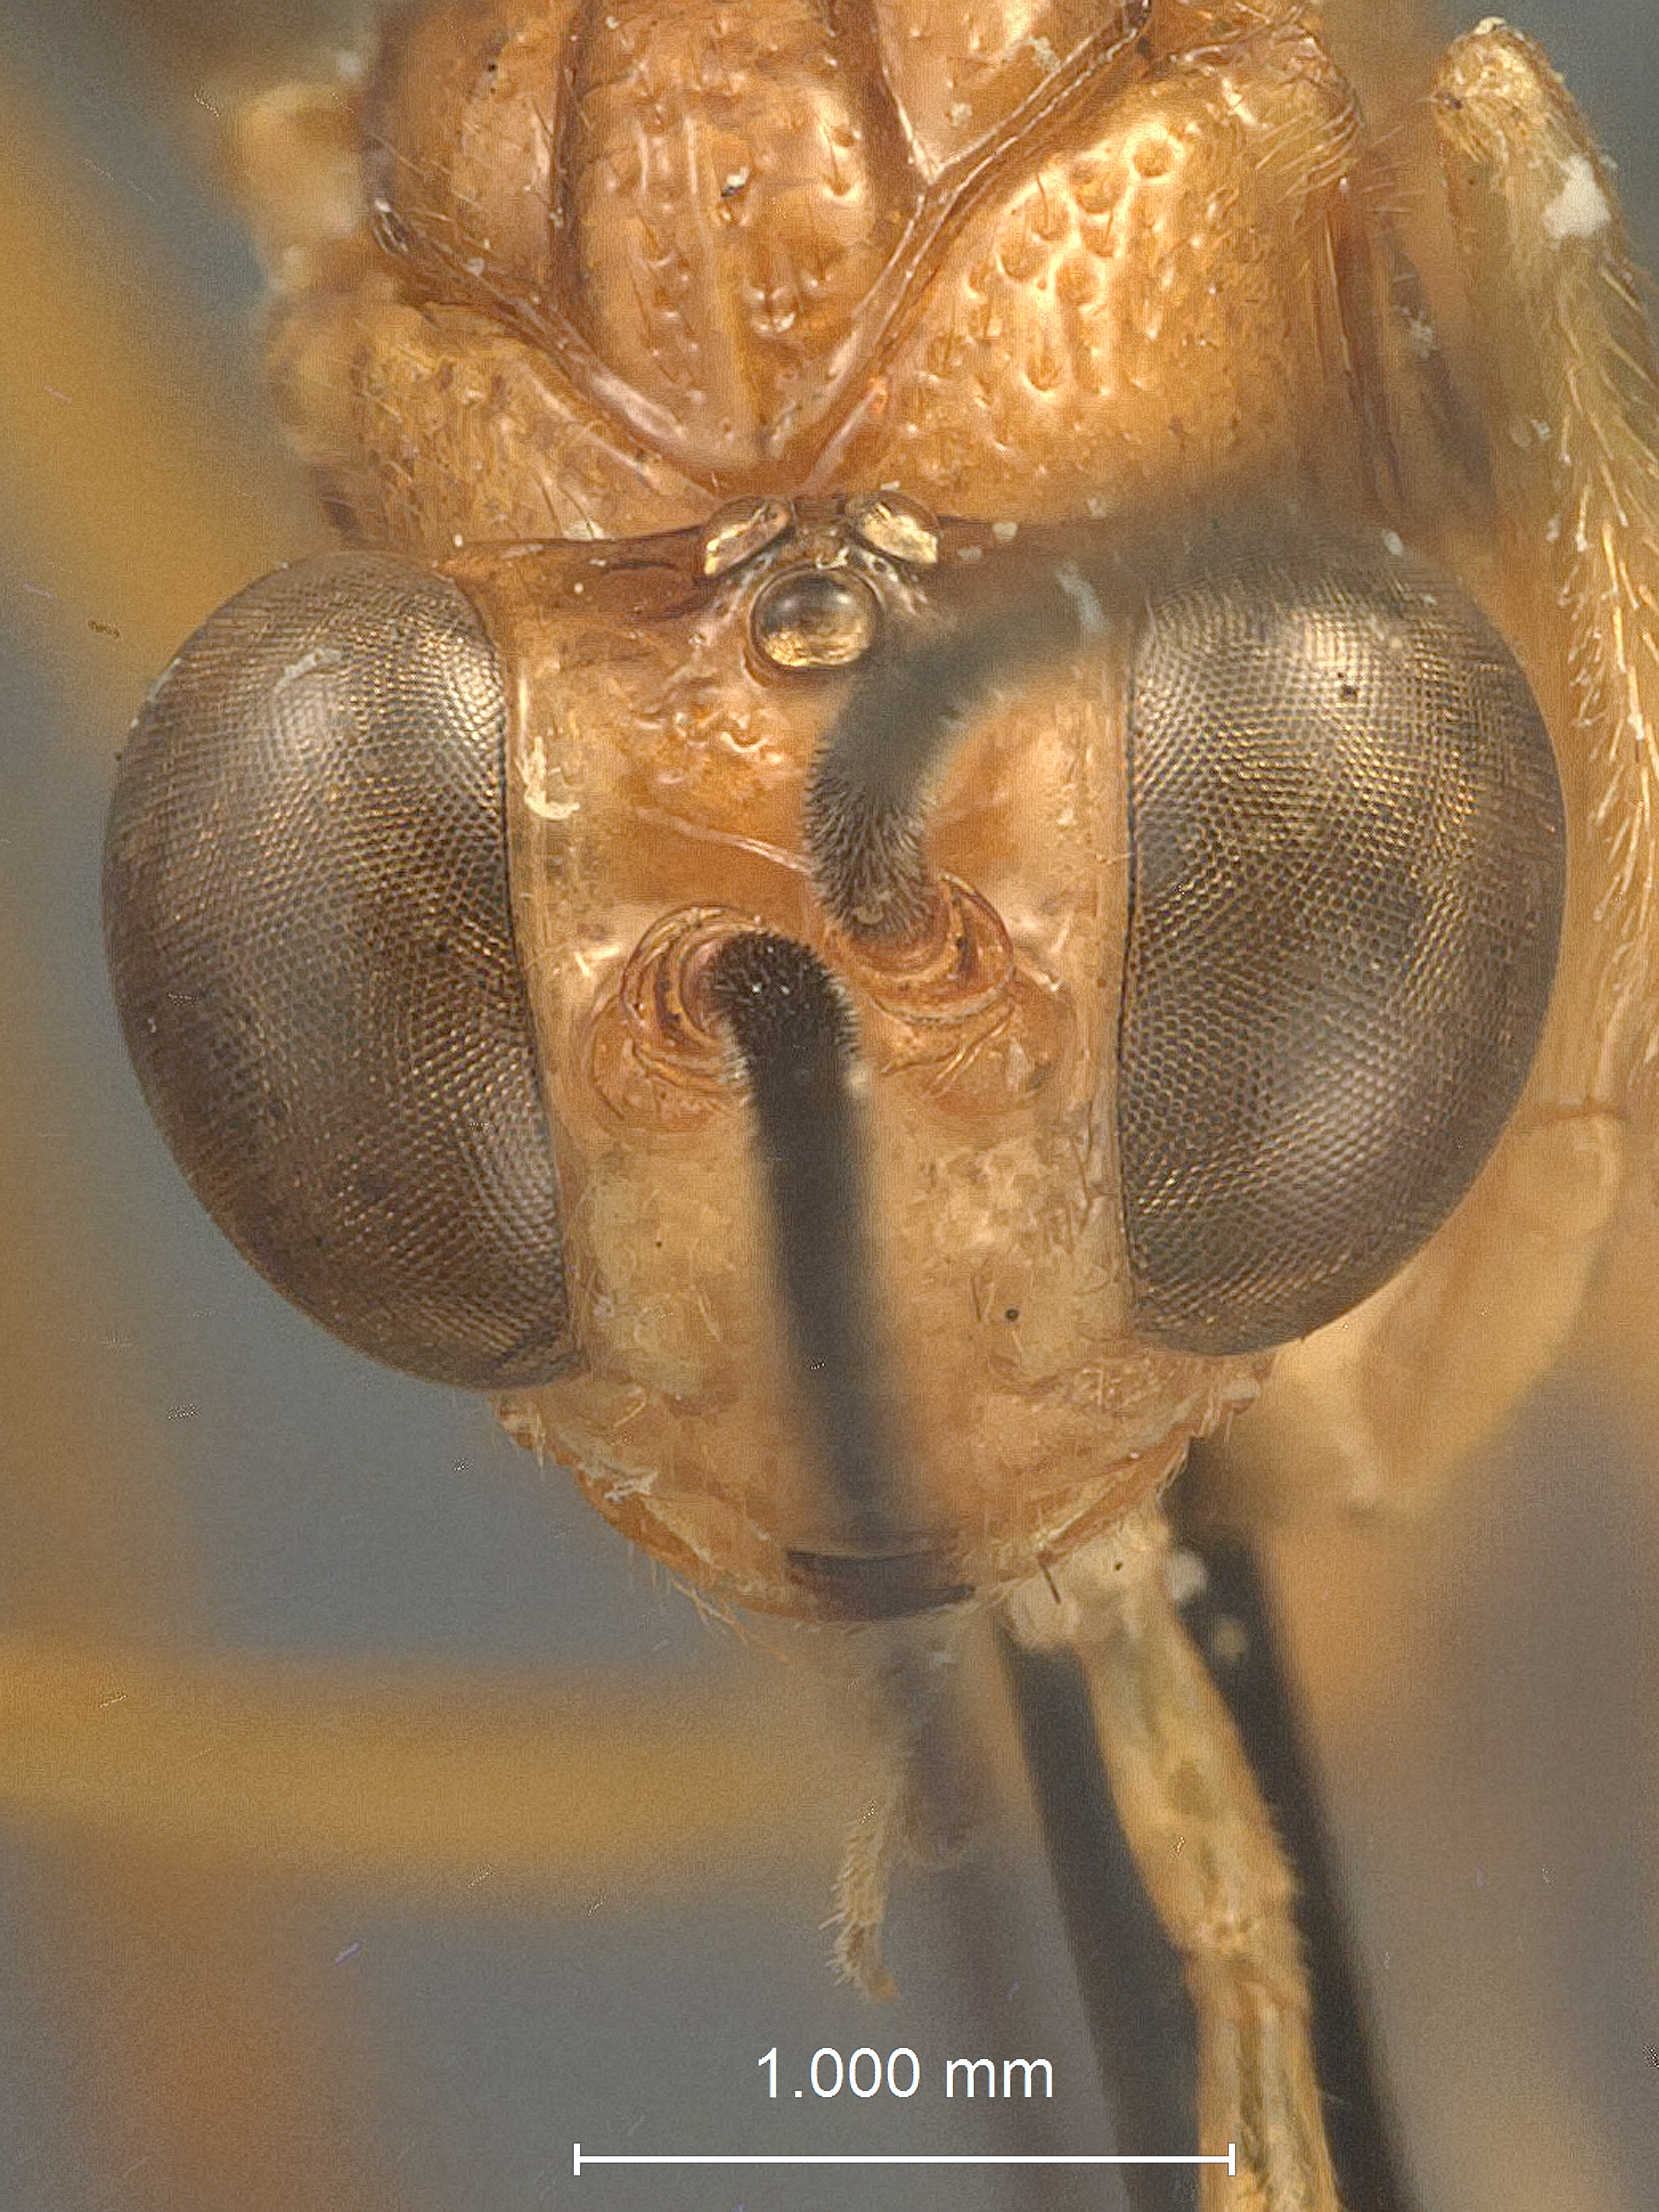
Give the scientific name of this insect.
Diapetus mindanao
